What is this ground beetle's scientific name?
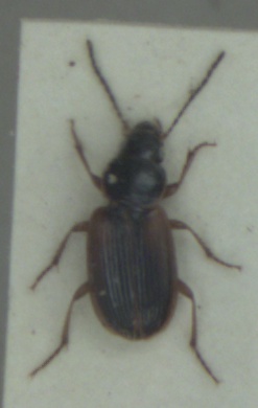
Stenolophus mixtus
